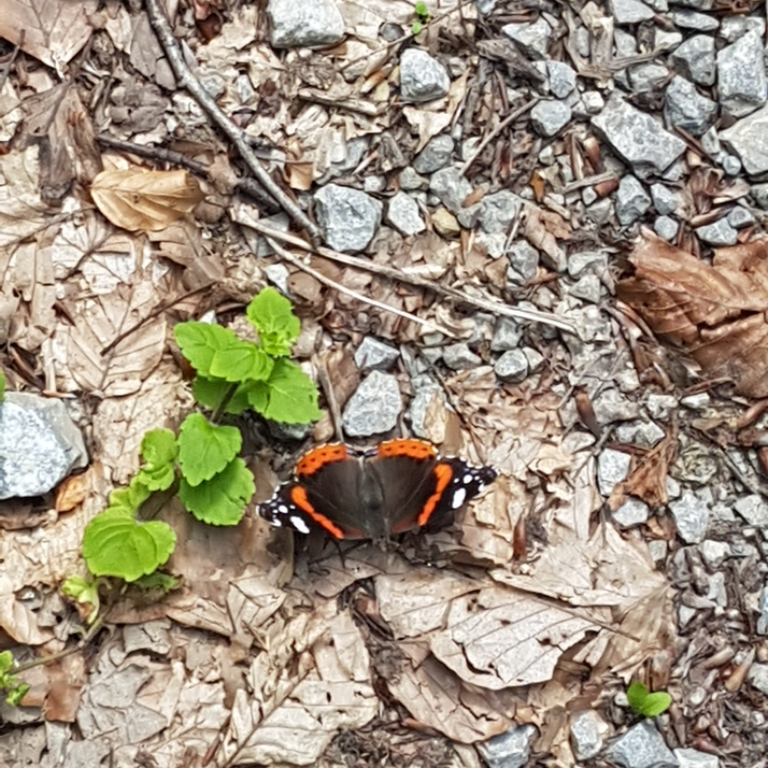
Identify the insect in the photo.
Vanessa atalanta
